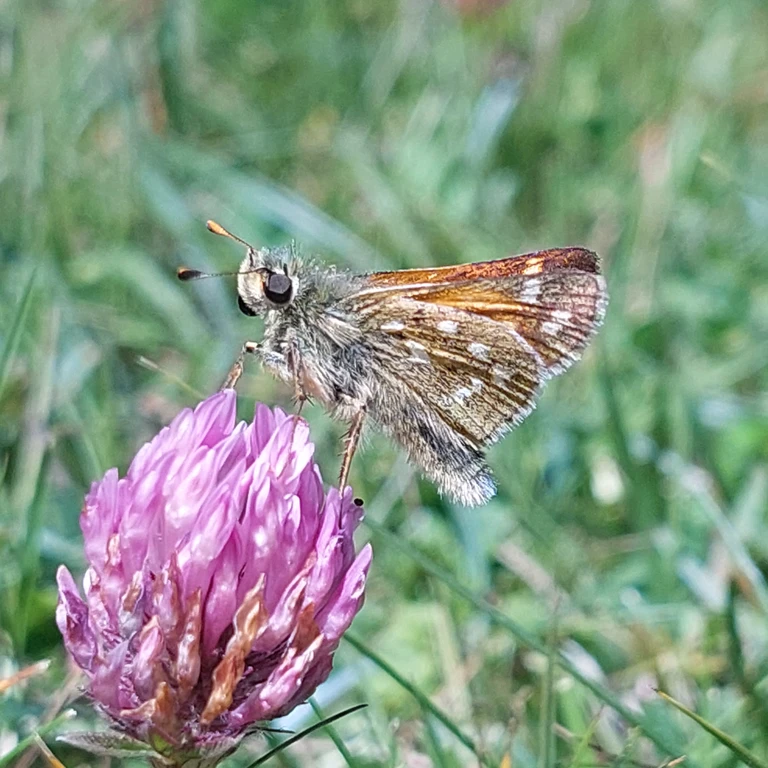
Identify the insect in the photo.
Hesperia comma
